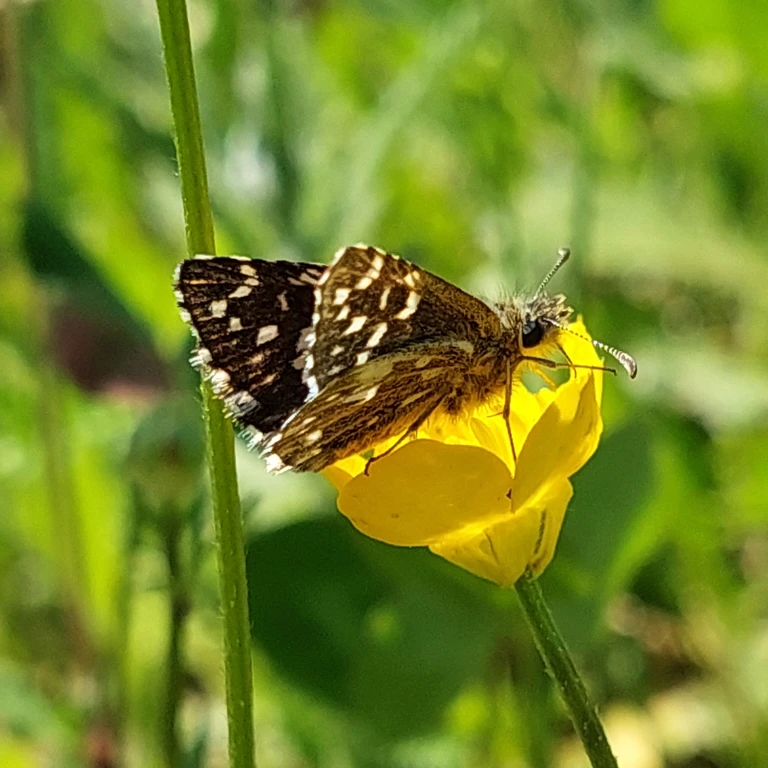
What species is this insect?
Pyrgus malvae
